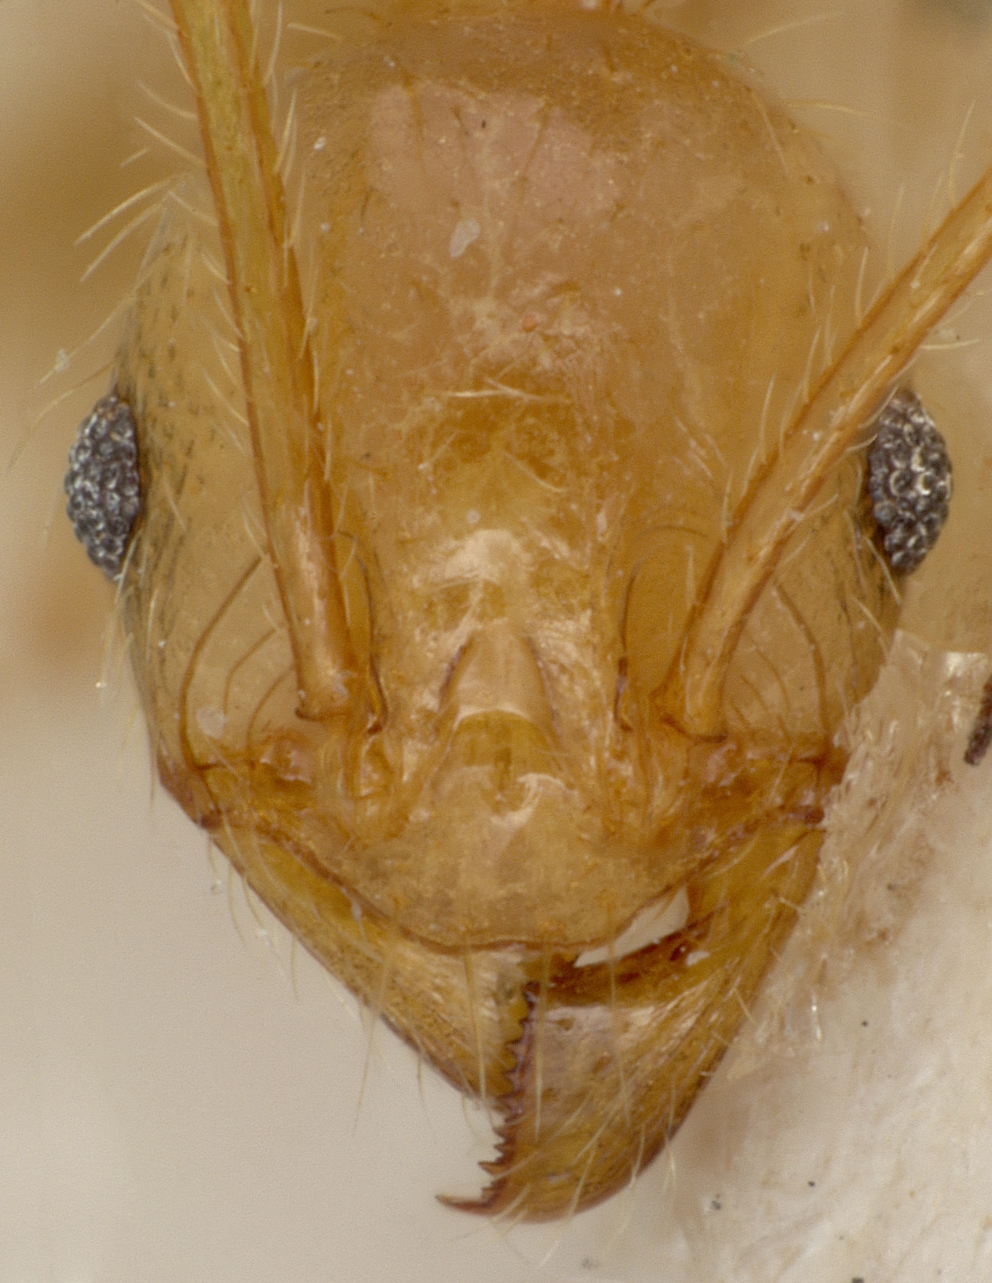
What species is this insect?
Pheidole cavannae
